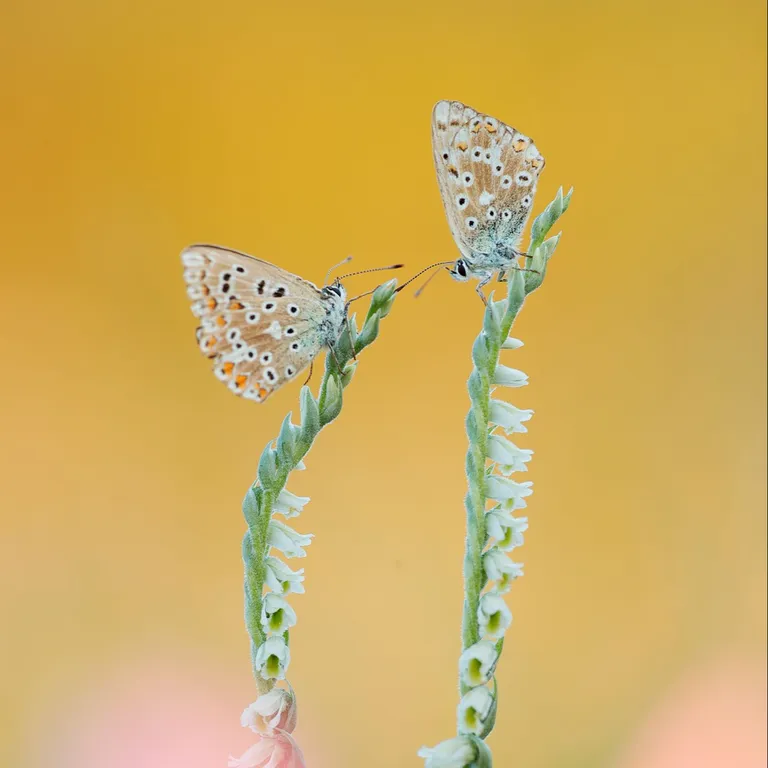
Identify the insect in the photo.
Lysandra coridon
